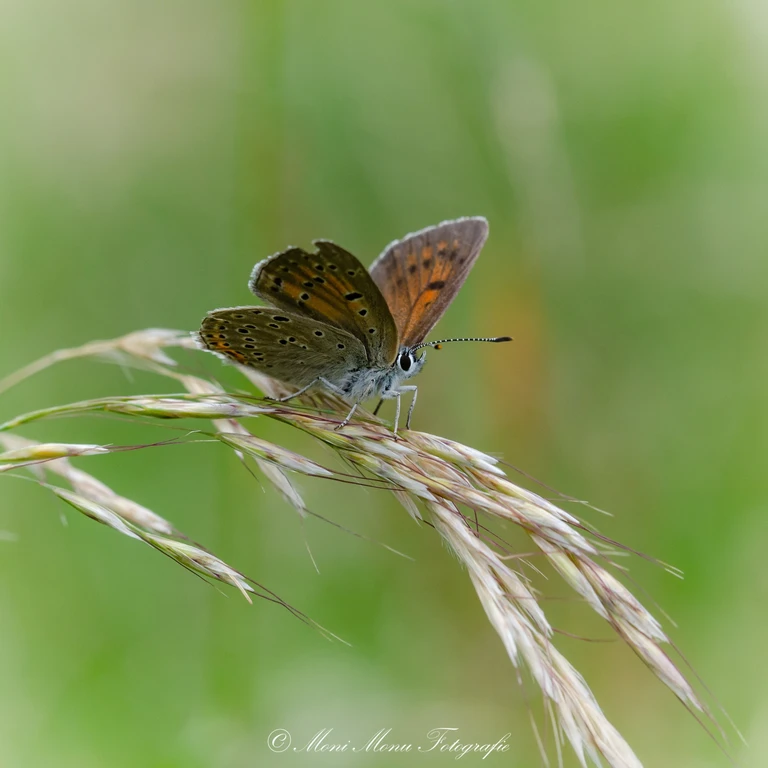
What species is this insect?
Lycaena hippothoe (also Palaeochrysophanus hippothoe)
